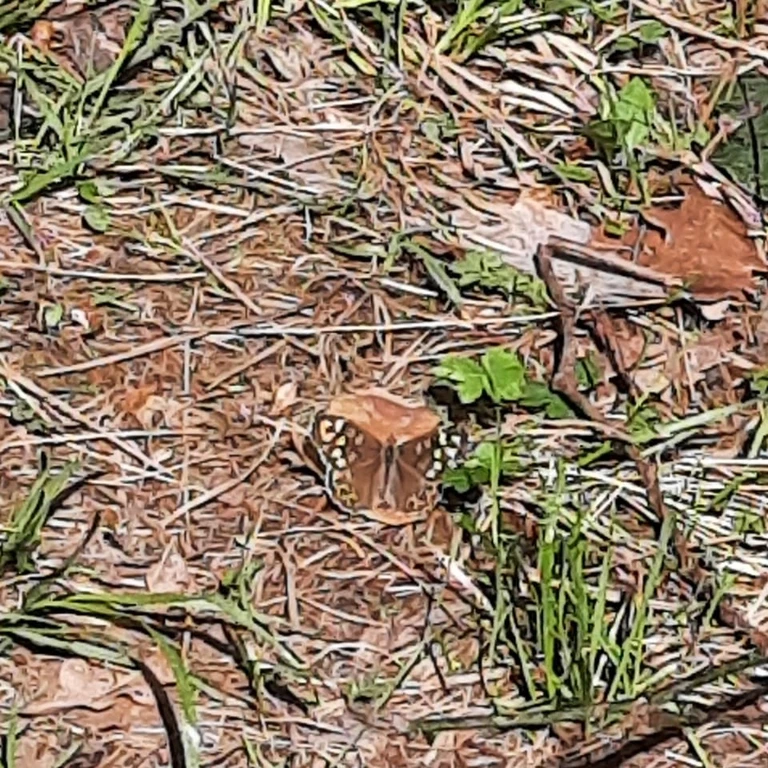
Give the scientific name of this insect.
Pararge aegeria
